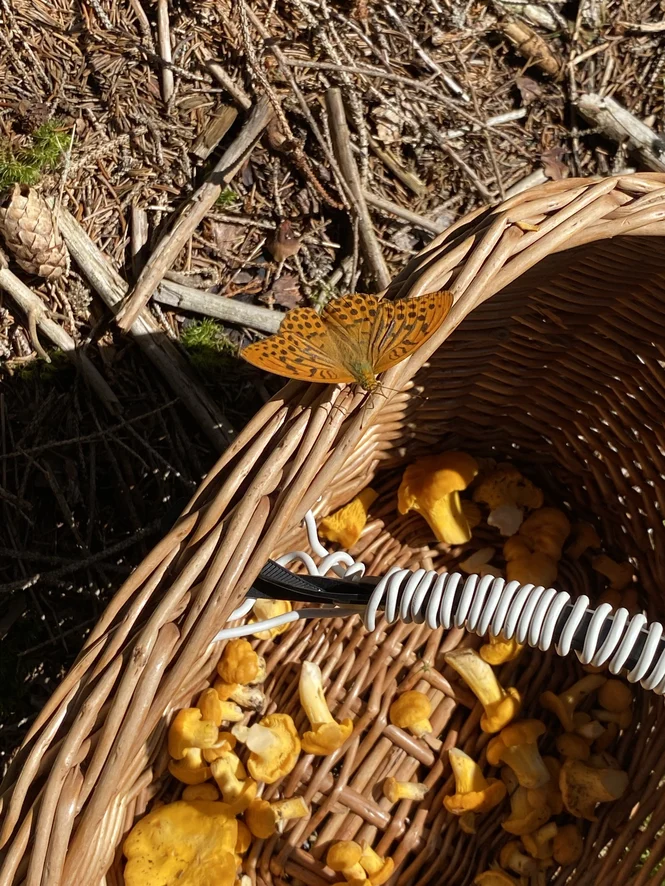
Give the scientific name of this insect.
Argynnis paphia
